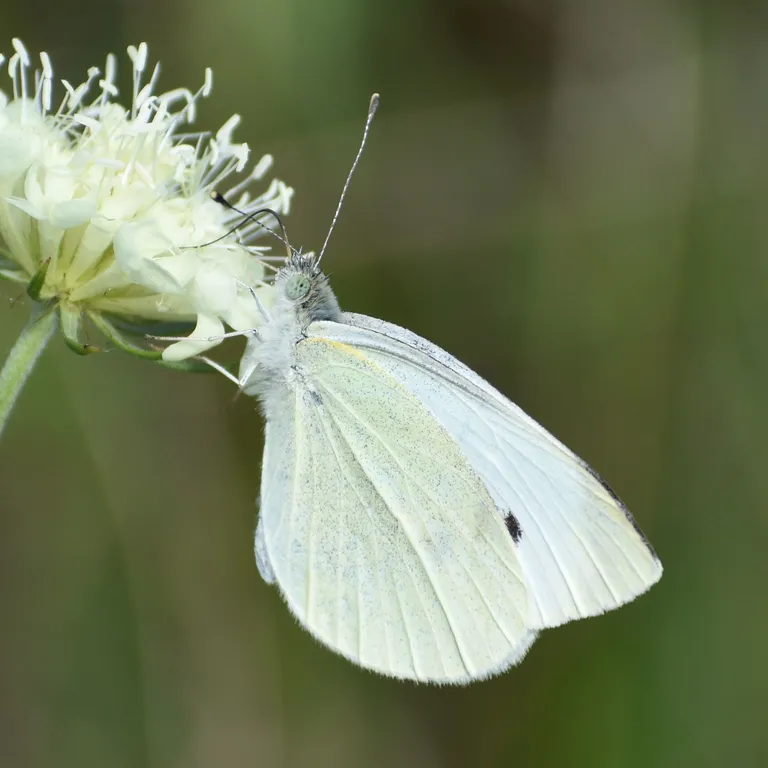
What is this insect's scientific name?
Pieris rapae
